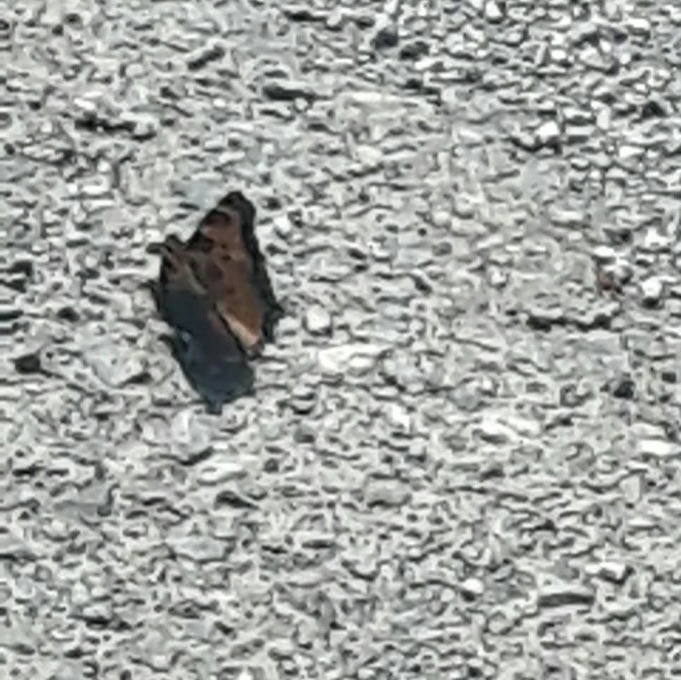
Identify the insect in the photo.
Nymphalis polychloros
